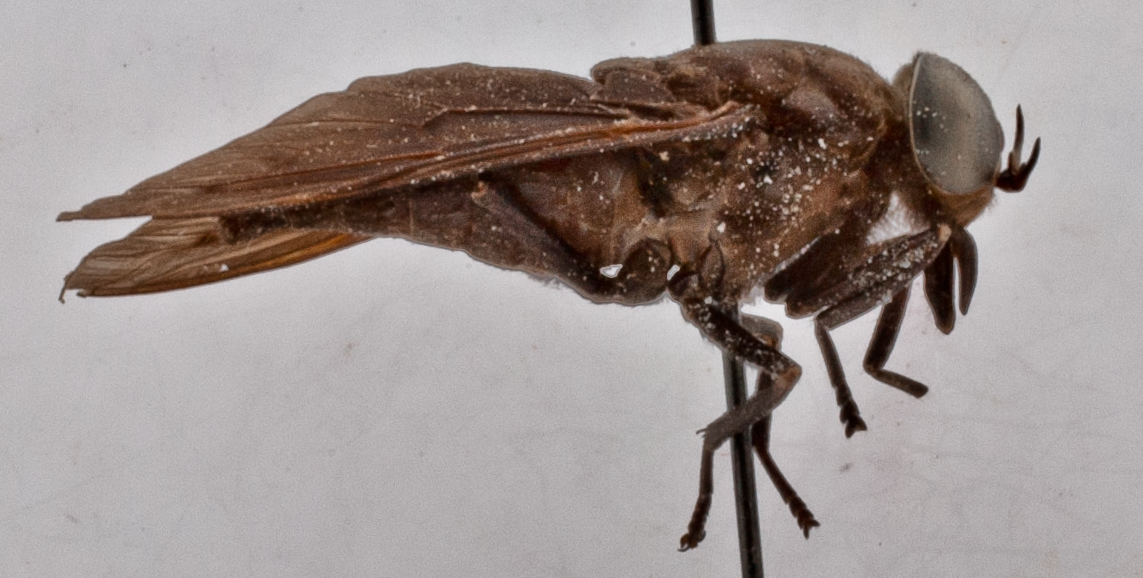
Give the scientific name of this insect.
Tabanus nigrescens
